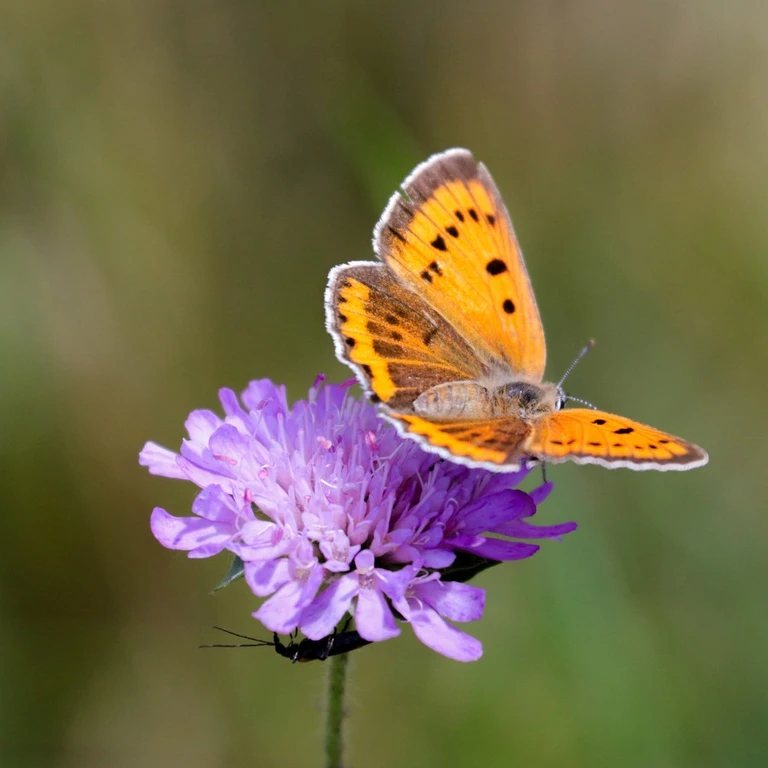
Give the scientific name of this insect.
Lycaena dispar
